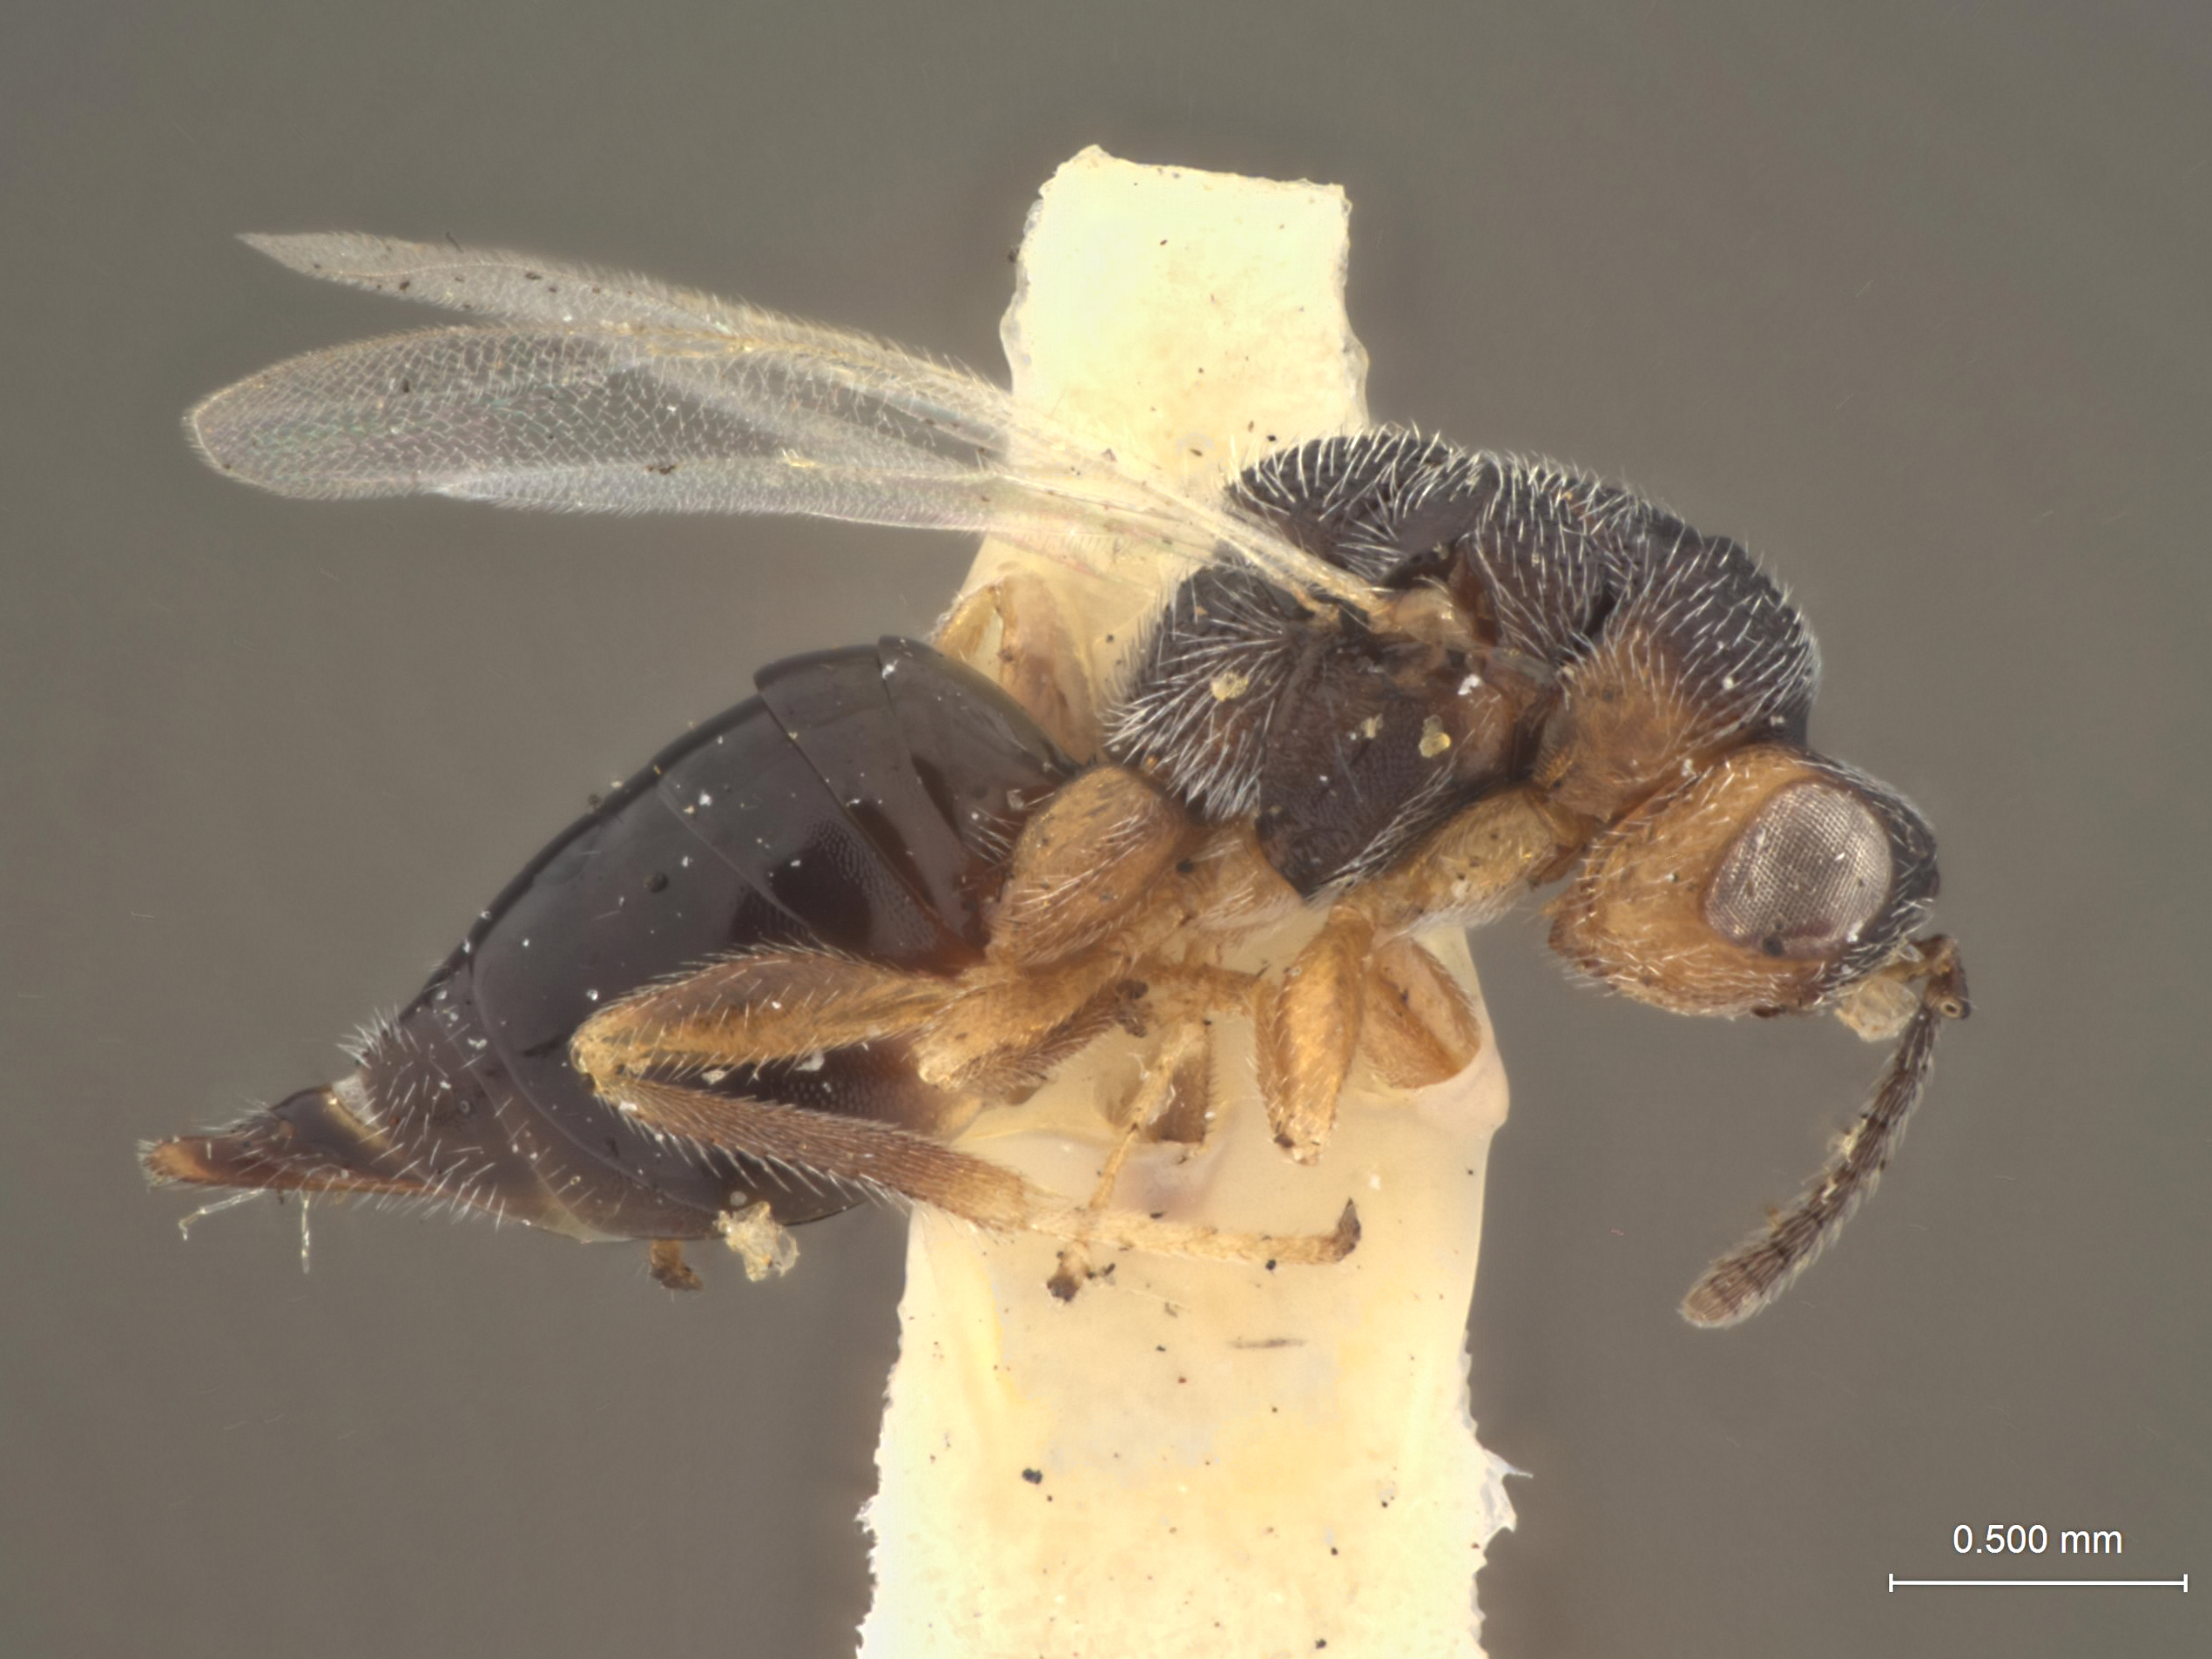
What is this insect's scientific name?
Eurytoma lutea
